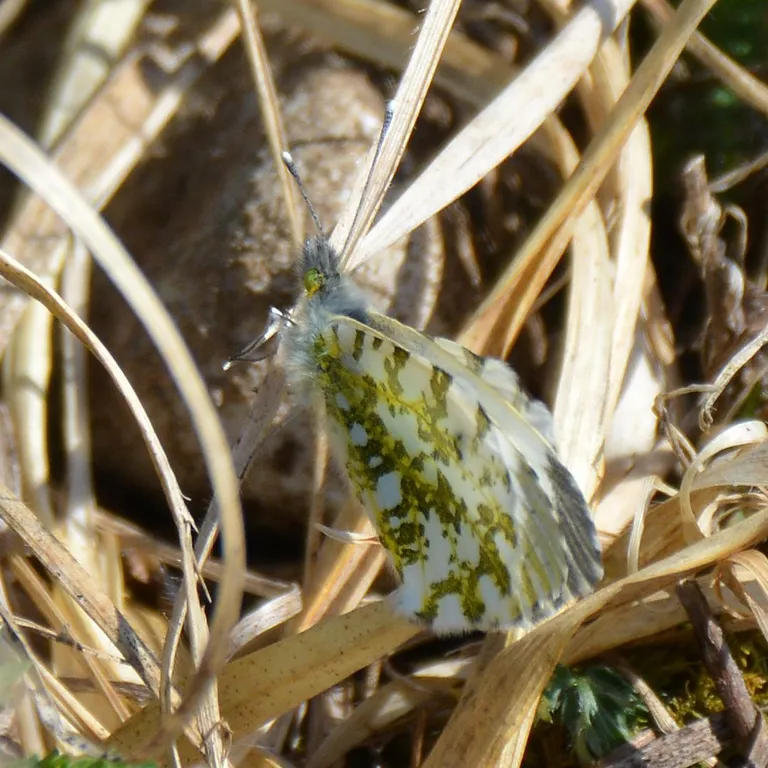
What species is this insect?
Anthocharis cardamines
